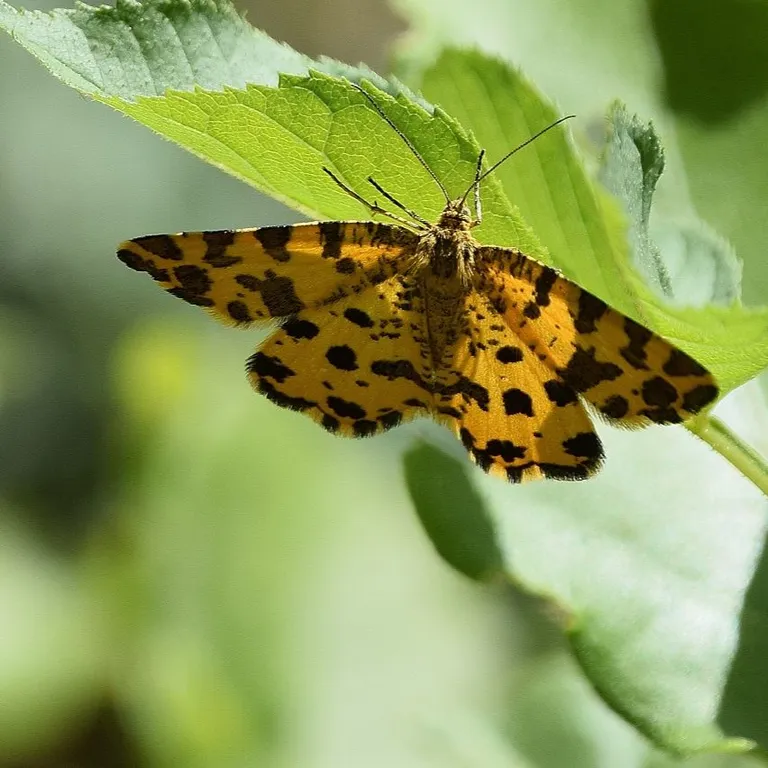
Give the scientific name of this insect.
Pseudopanthera macularia
